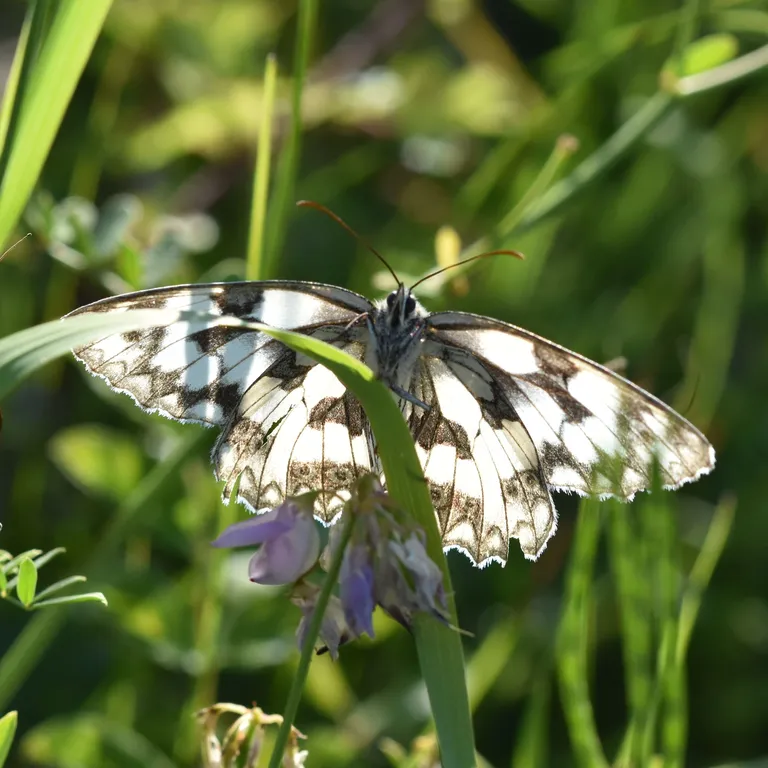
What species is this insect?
Melanargia galathea
